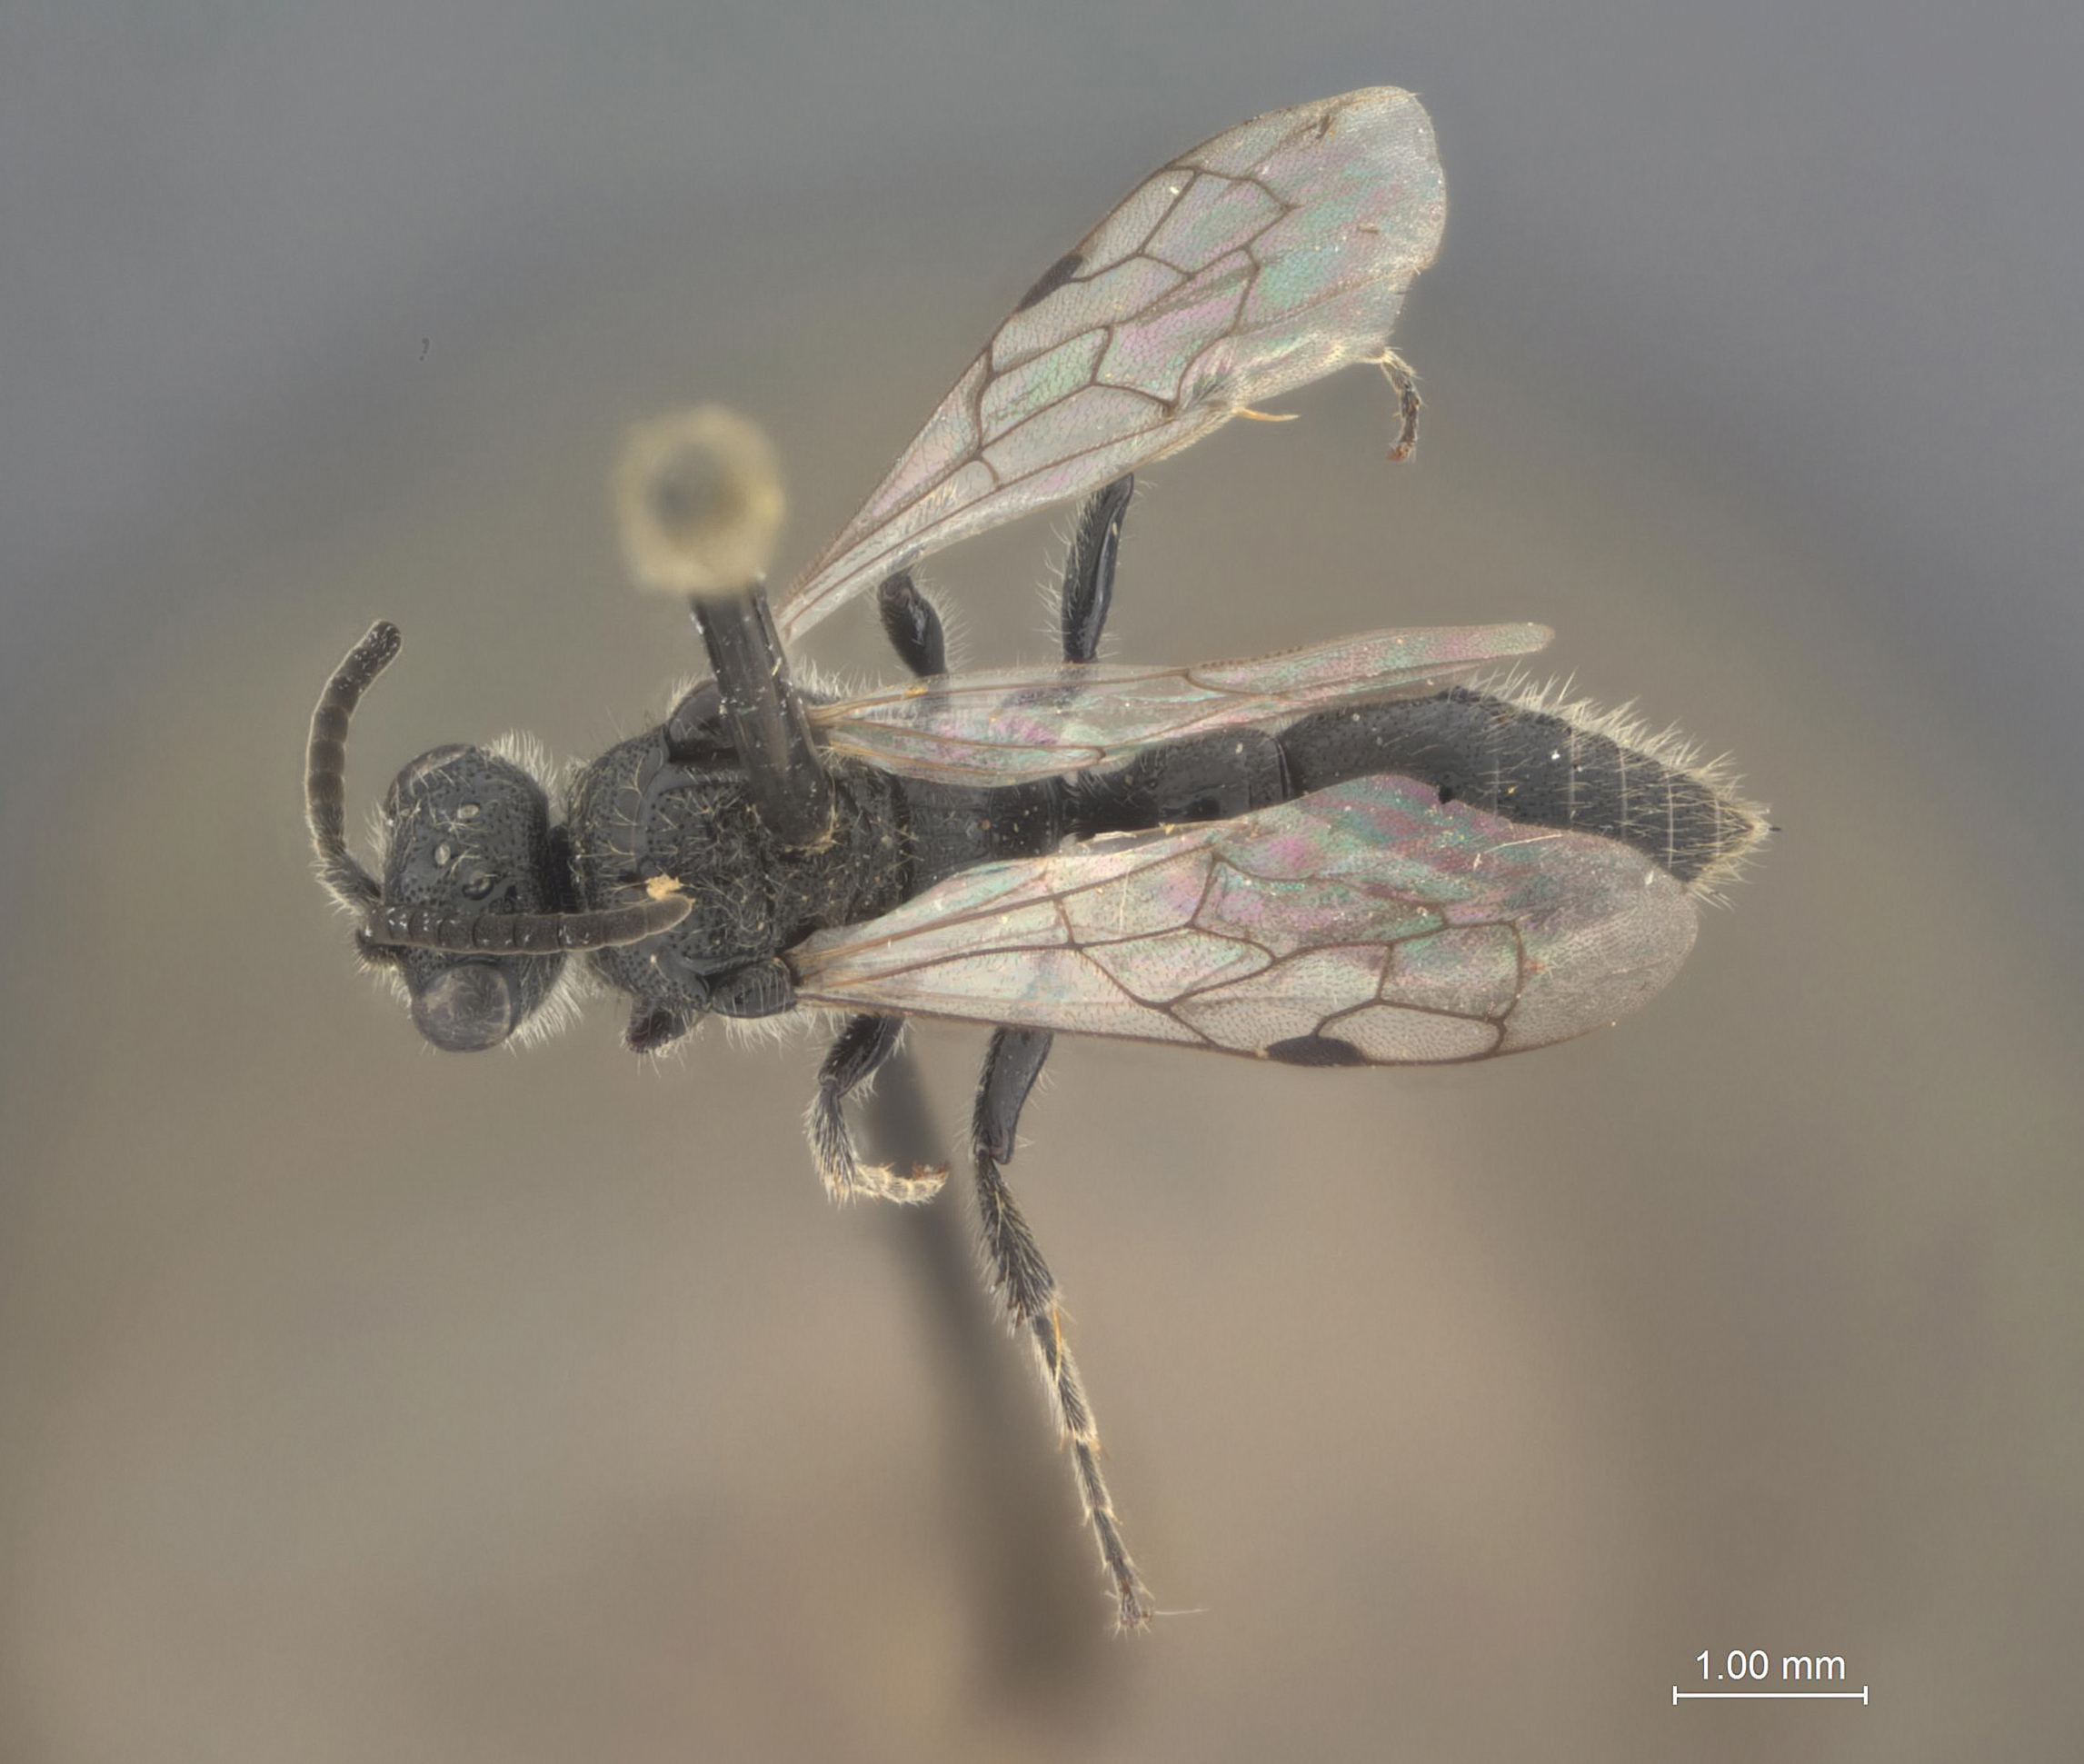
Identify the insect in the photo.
Tiphia dreisbachi
